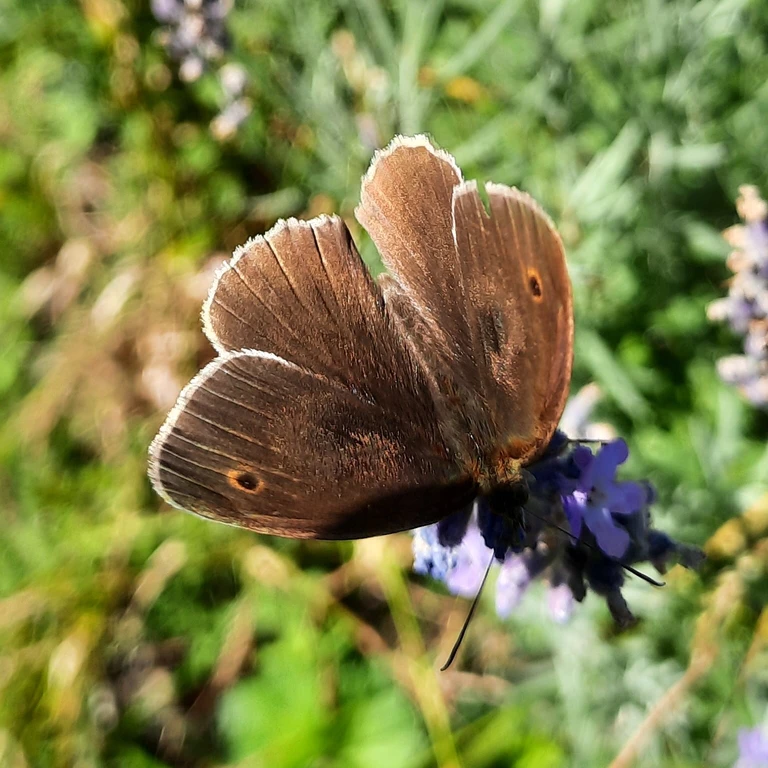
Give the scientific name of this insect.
Maniola jurtina
